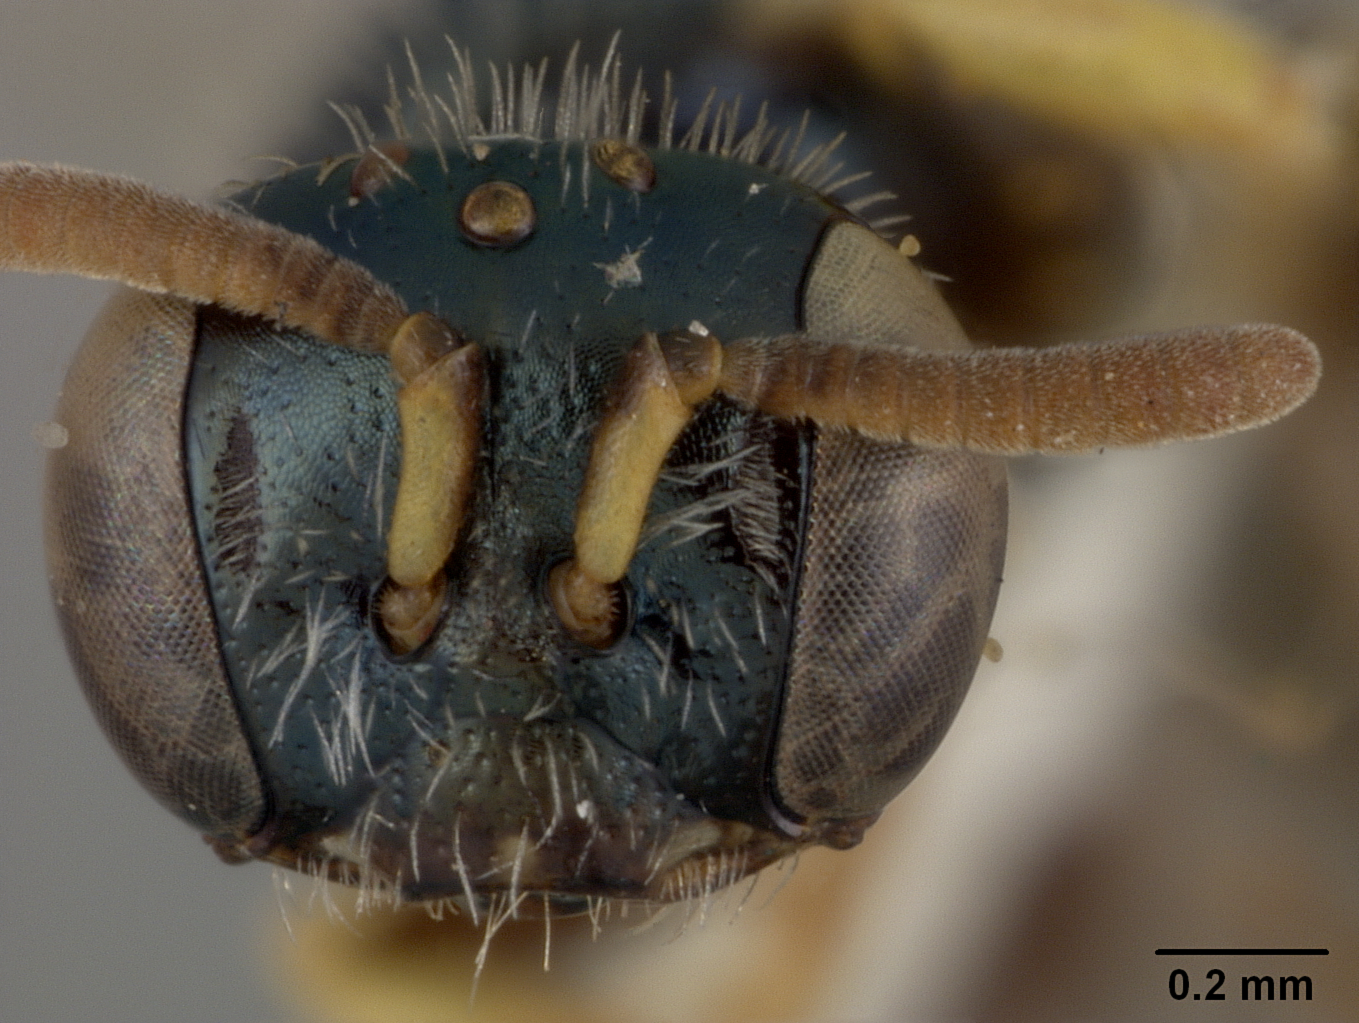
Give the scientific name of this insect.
Perdita timberlakei
